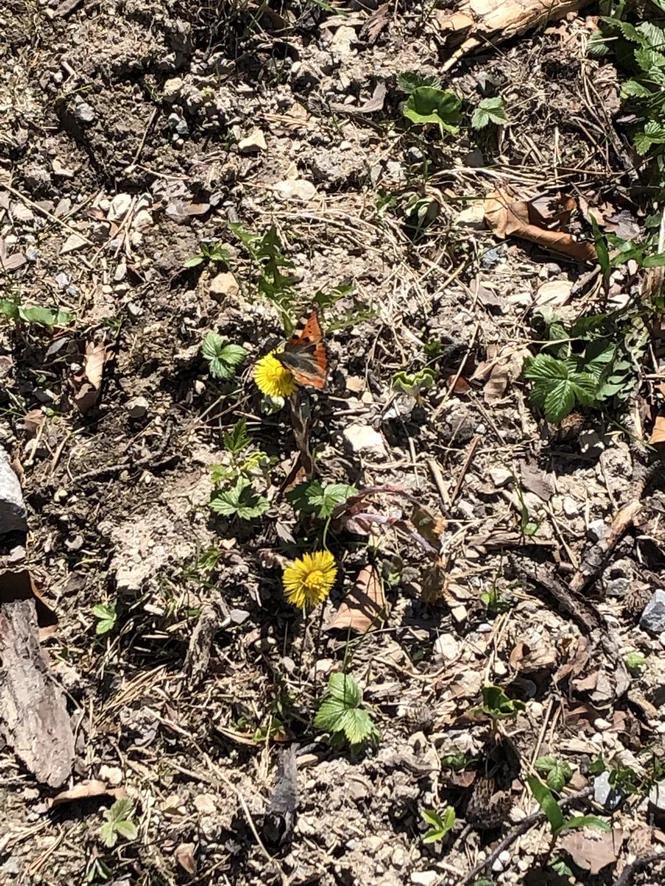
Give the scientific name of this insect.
Aglais urticae
